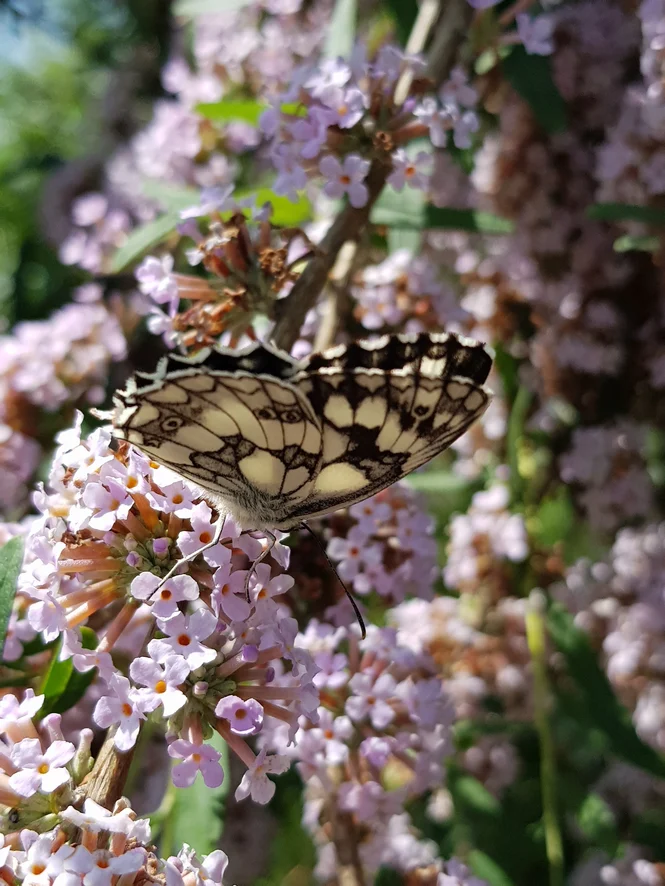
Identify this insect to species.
Melanargia galathea
